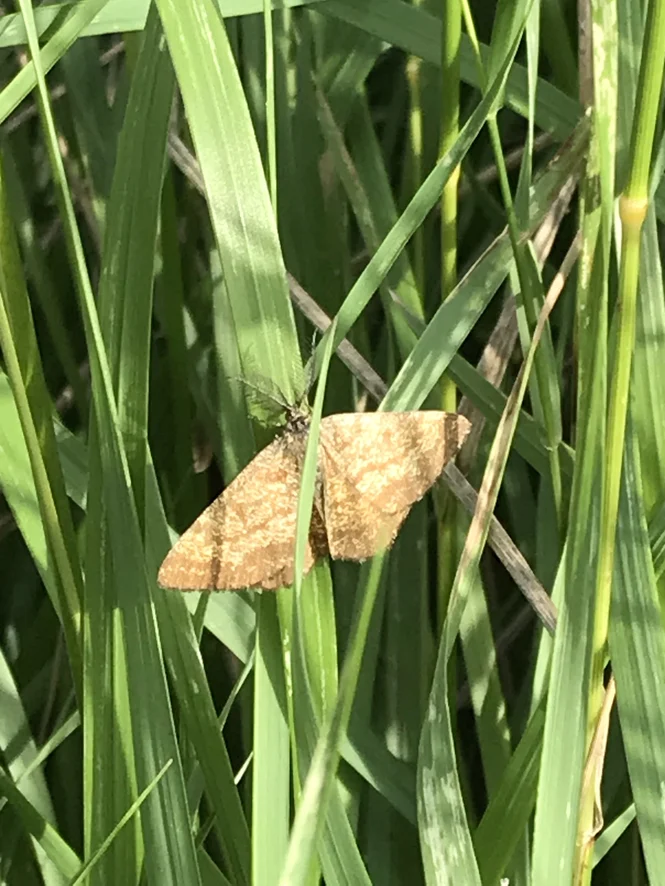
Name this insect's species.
Ematurga atomaria
